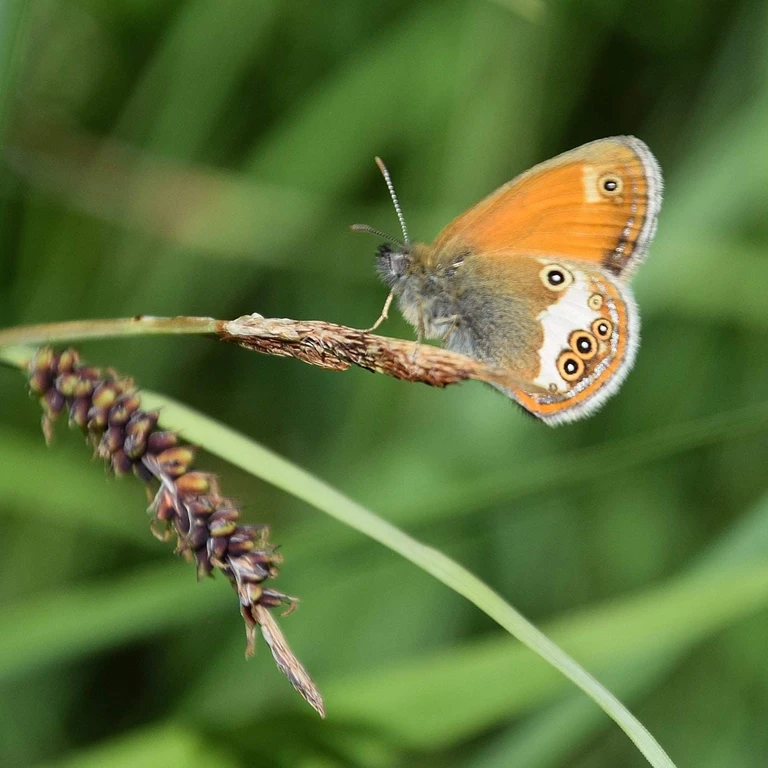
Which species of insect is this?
Coenonympha arcania
